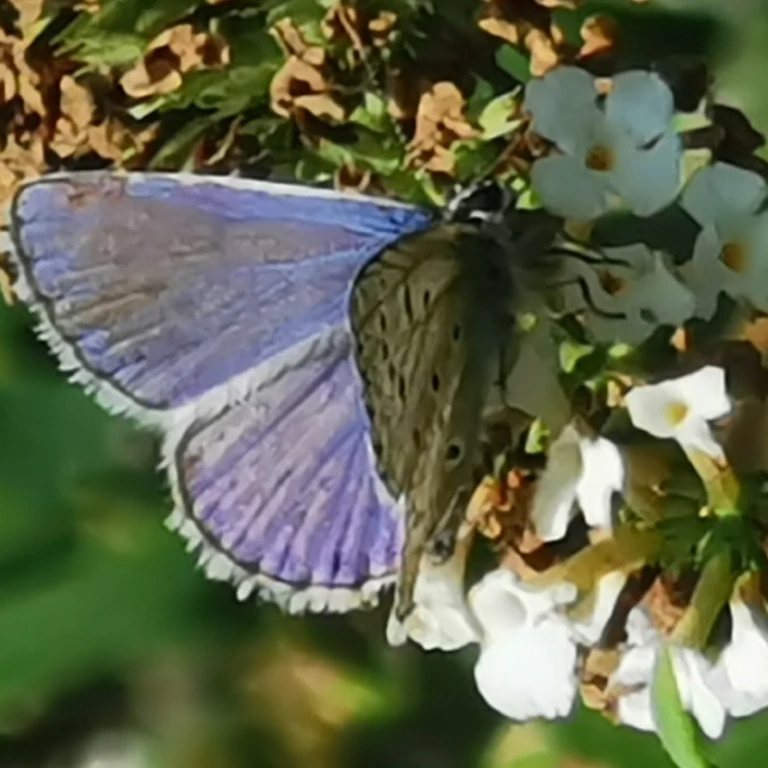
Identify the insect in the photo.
Polyommatus icarus
